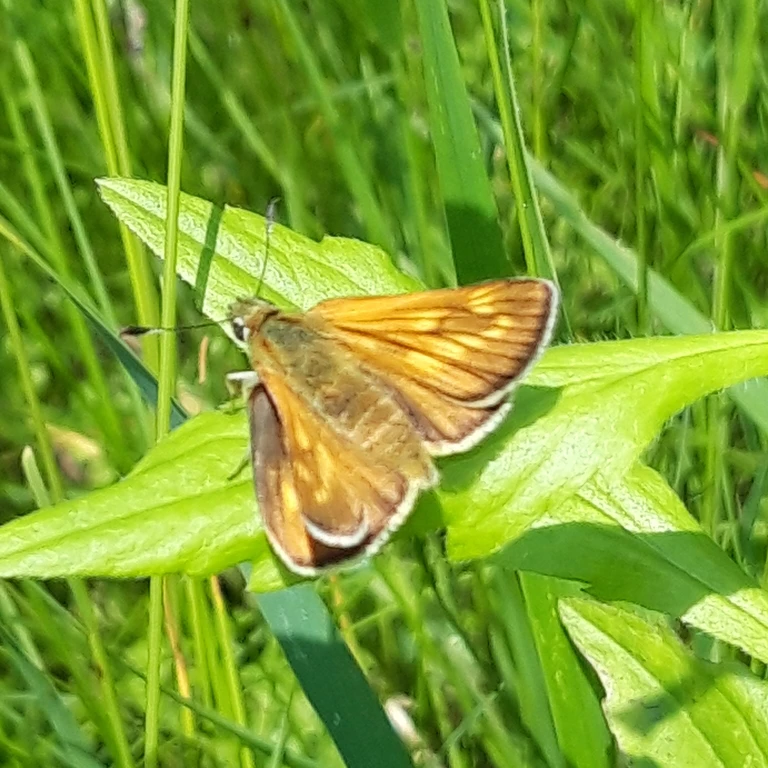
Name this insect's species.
Ochlodes sylvanus (also Ochlodes venata)
